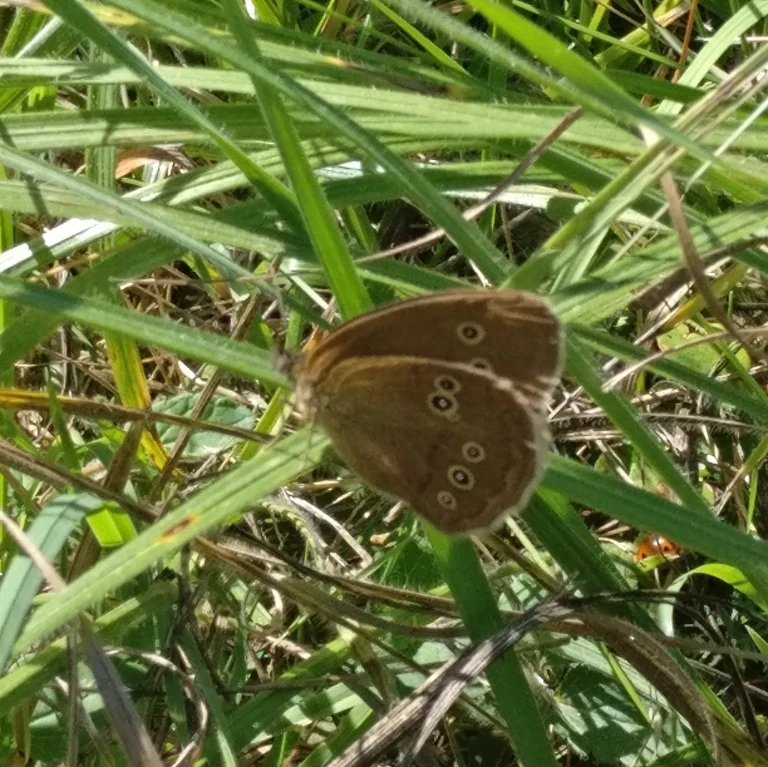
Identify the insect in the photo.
Aphantopus hyperantus
